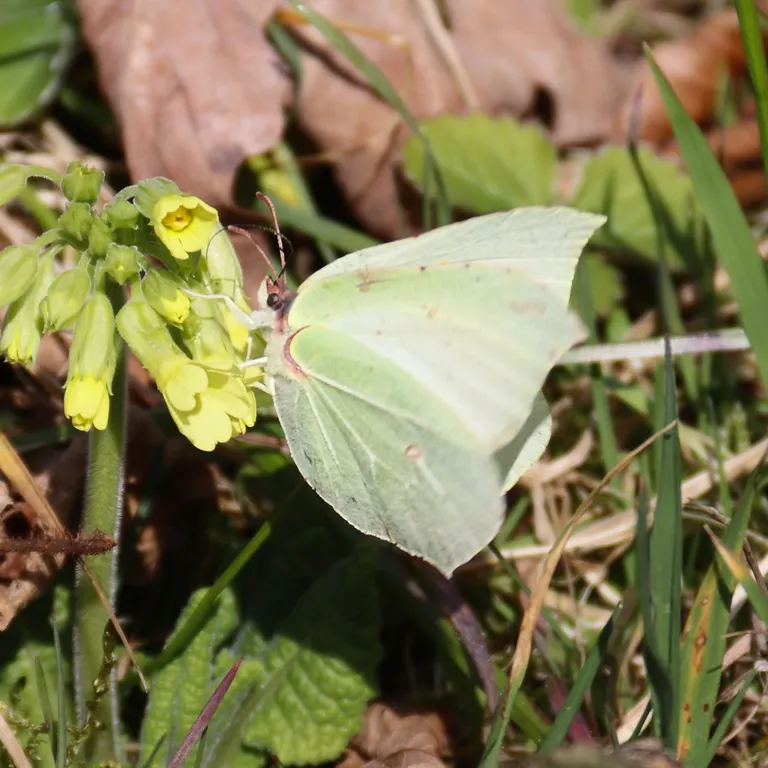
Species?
Gonepteryx rhamni
